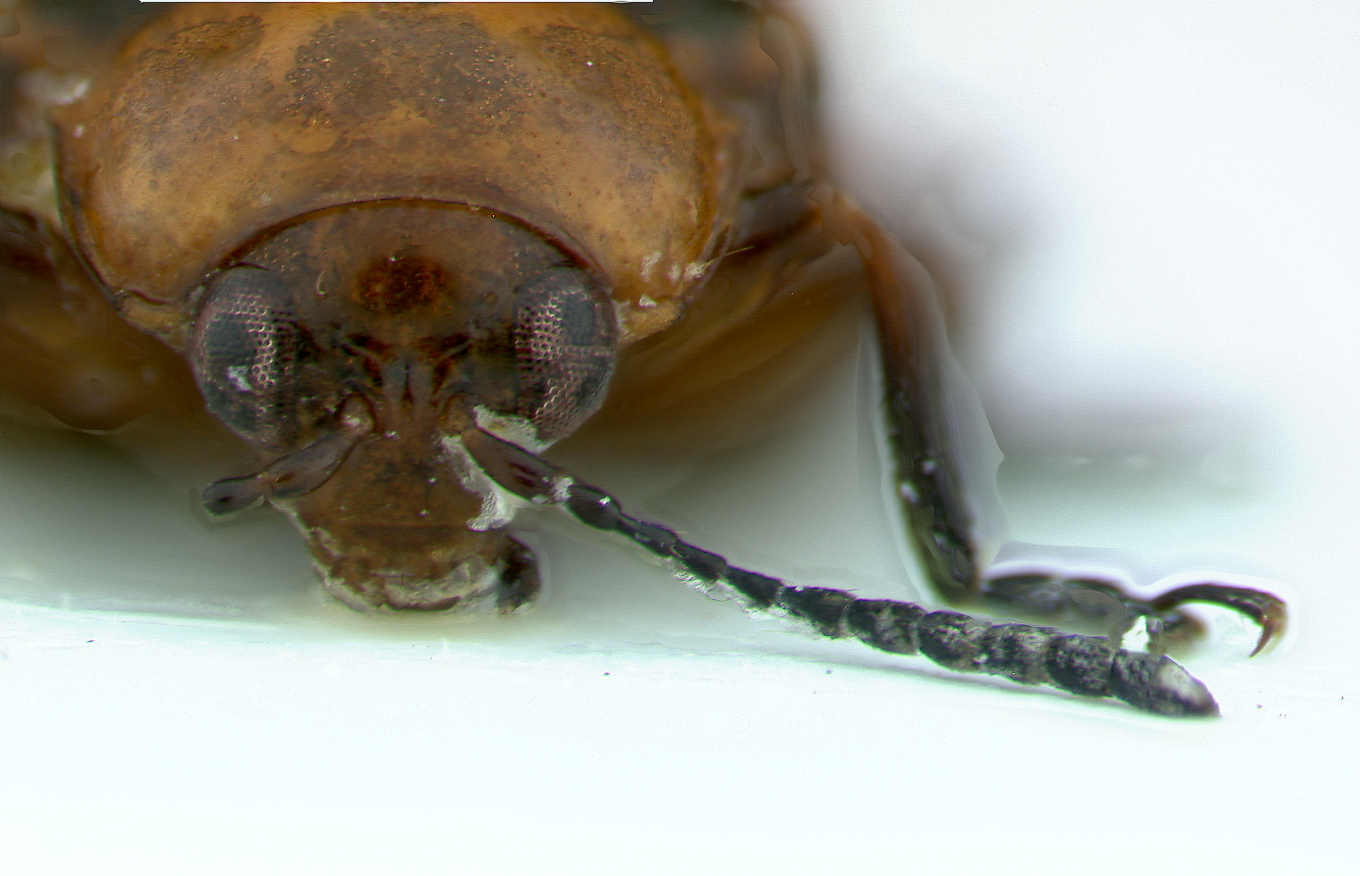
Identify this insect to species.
Phaelota kottigehara
